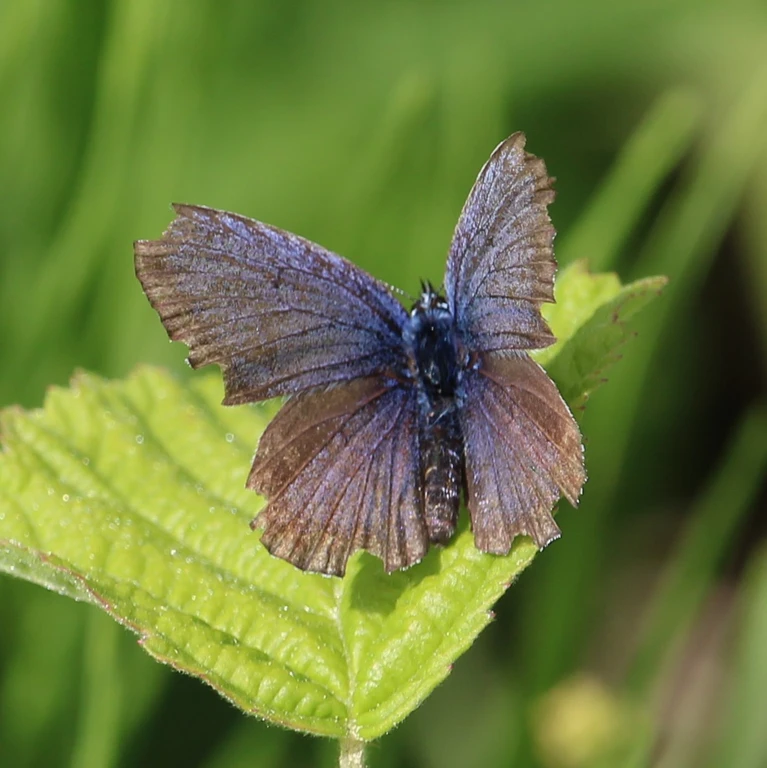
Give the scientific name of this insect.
Plebejus argus
